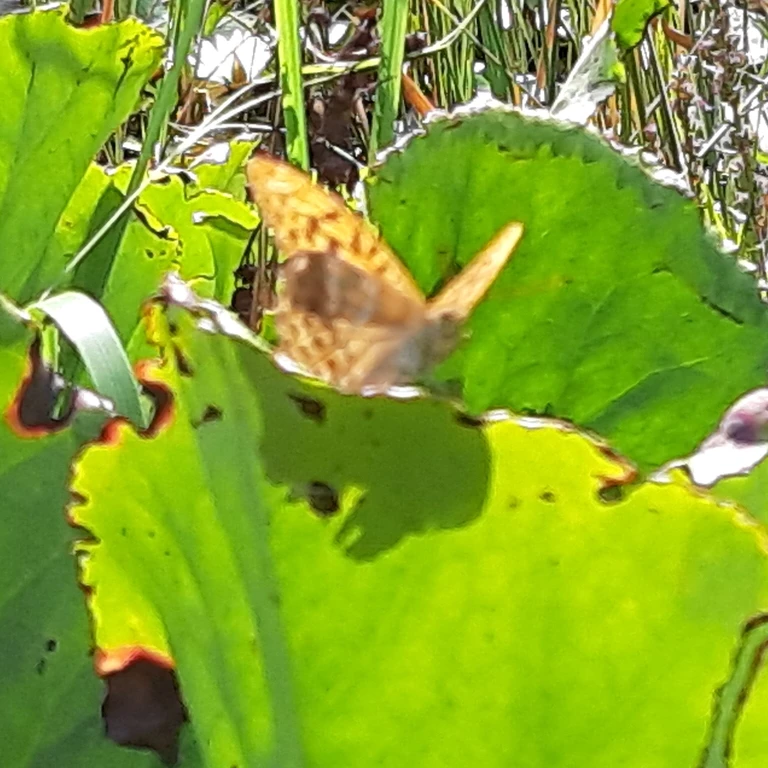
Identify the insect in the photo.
Argynnis paphia
